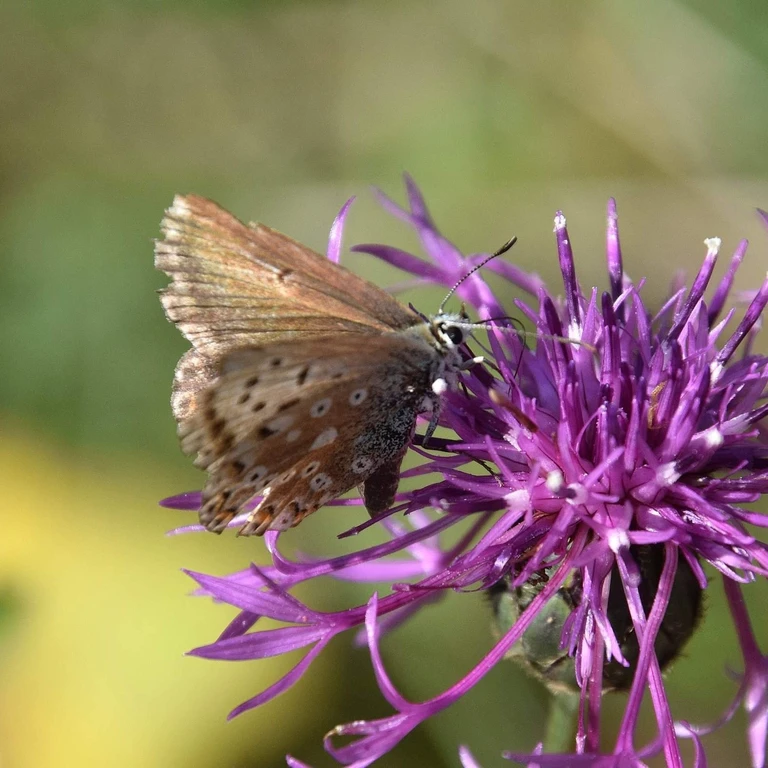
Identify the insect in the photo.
Lysandra coridon
